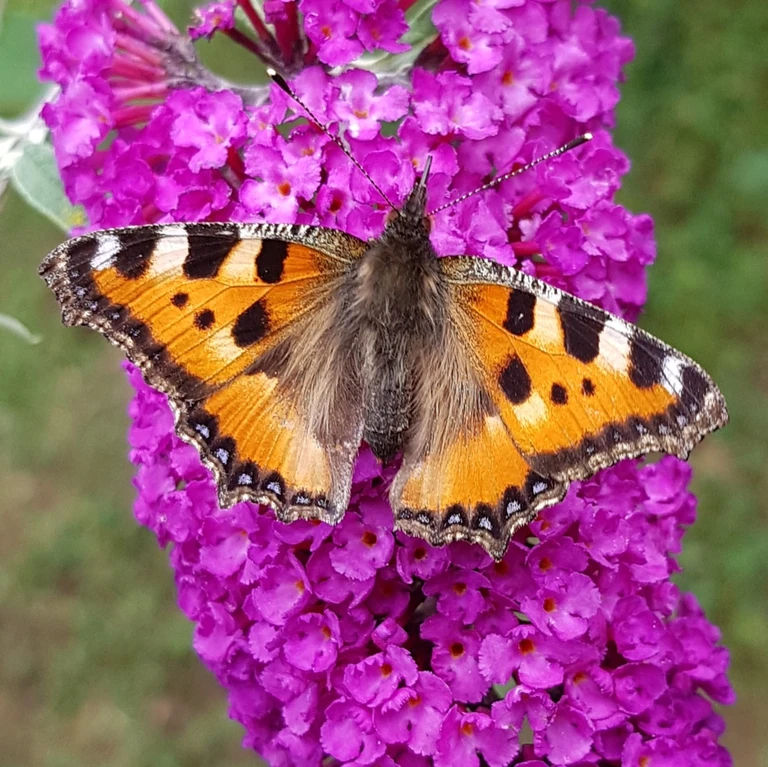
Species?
Aglais urticae
